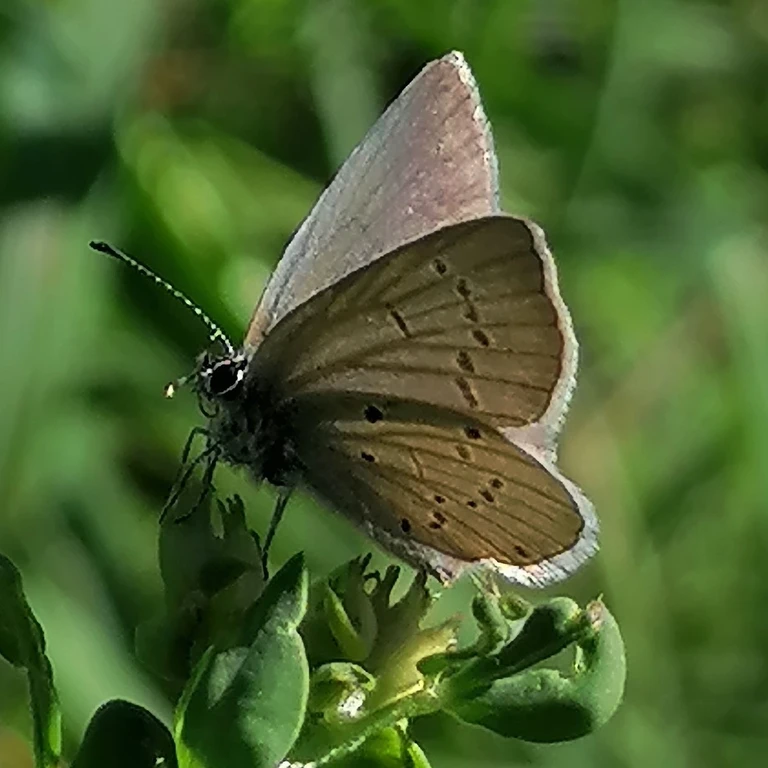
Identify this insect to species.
Cupido minimus
